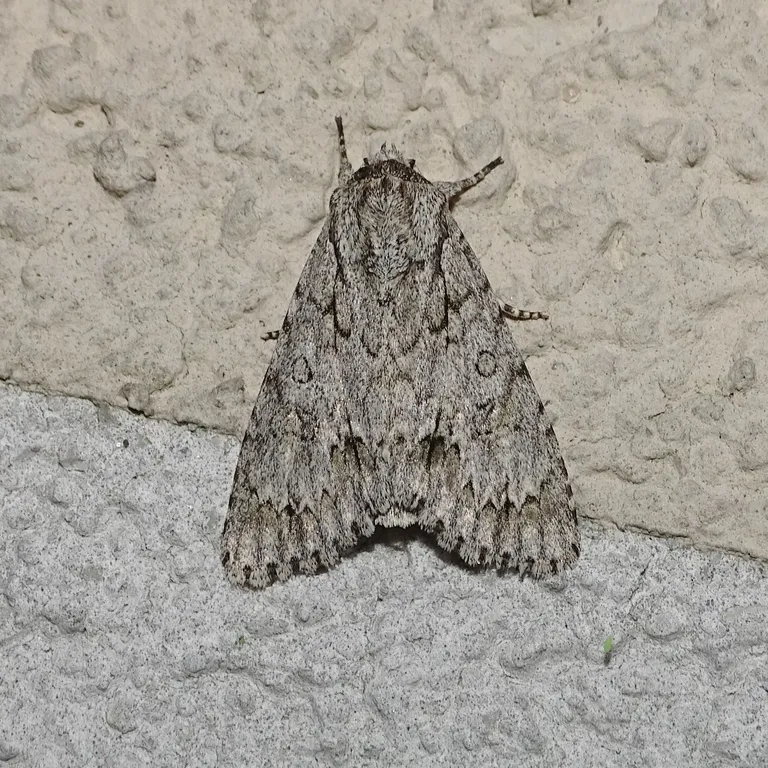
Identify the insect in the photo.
Acronicta aceris
